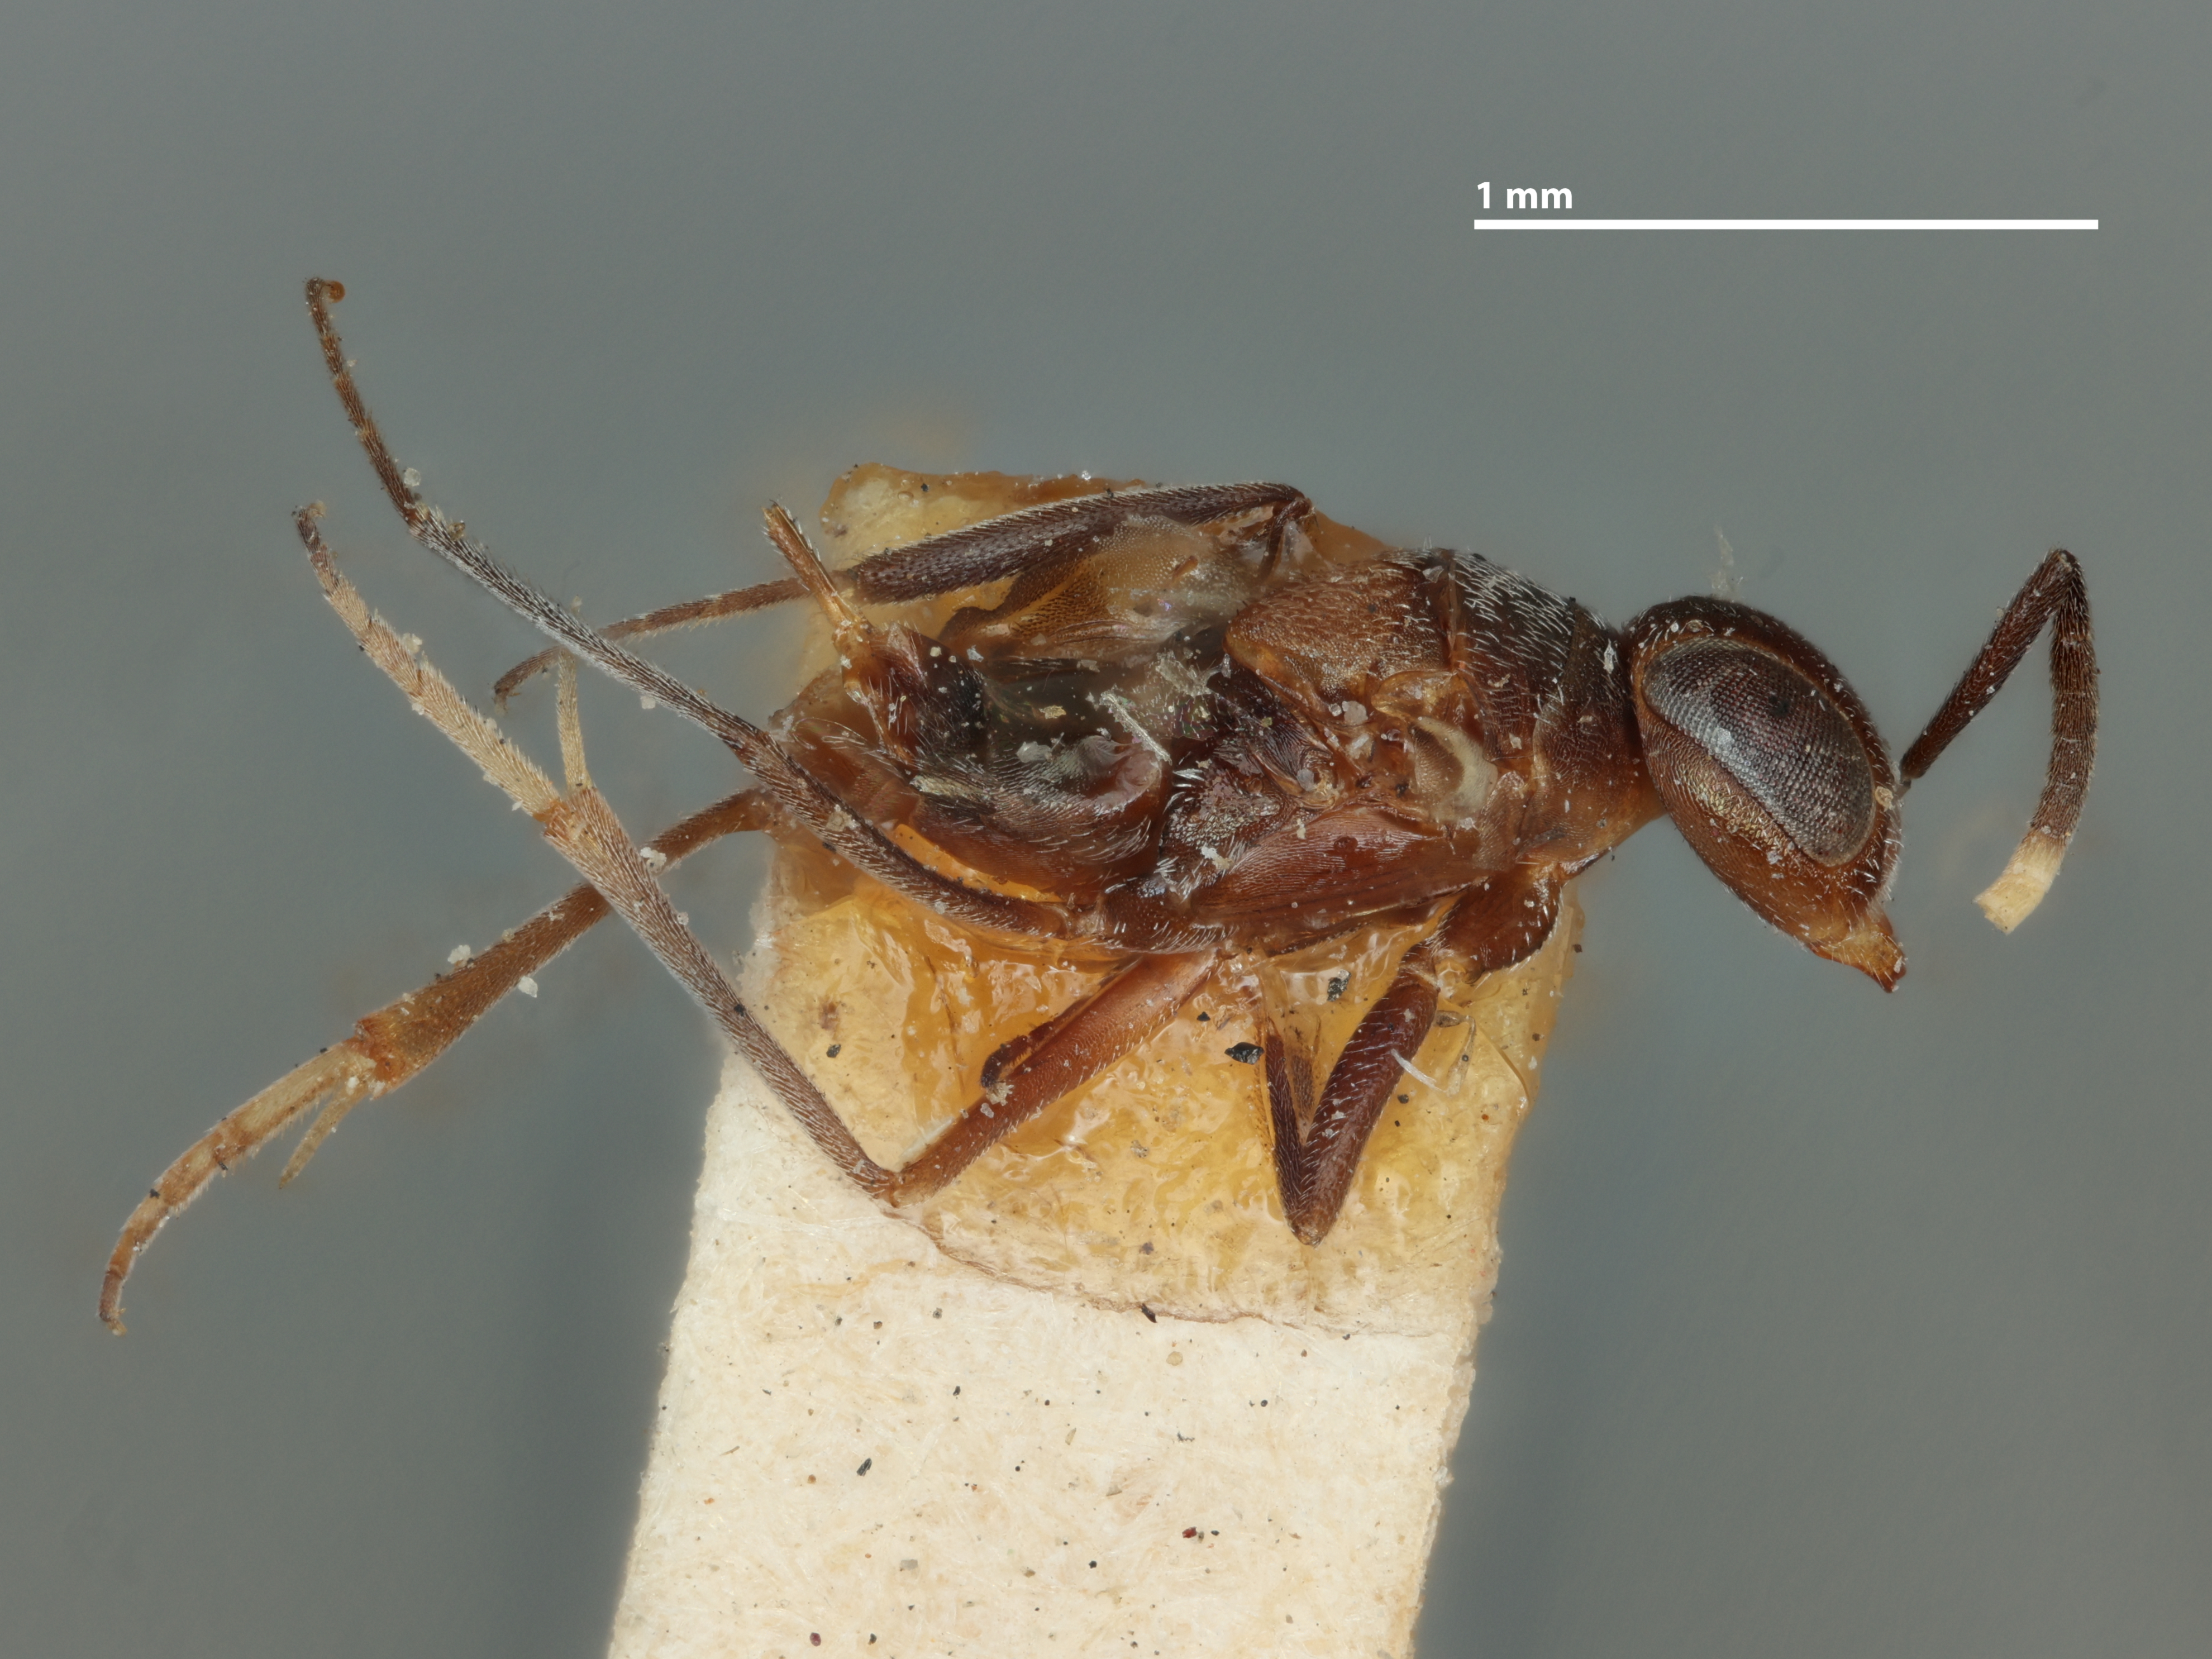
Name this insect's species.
Homalotylus punctifrons
